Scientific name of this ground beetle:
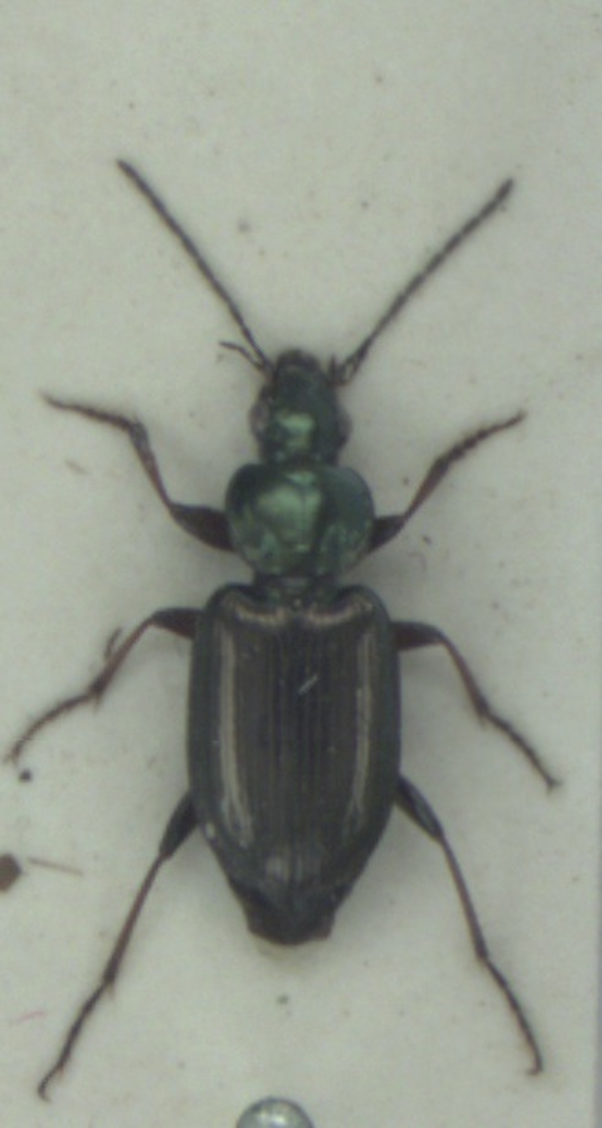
Agonum muelleri
